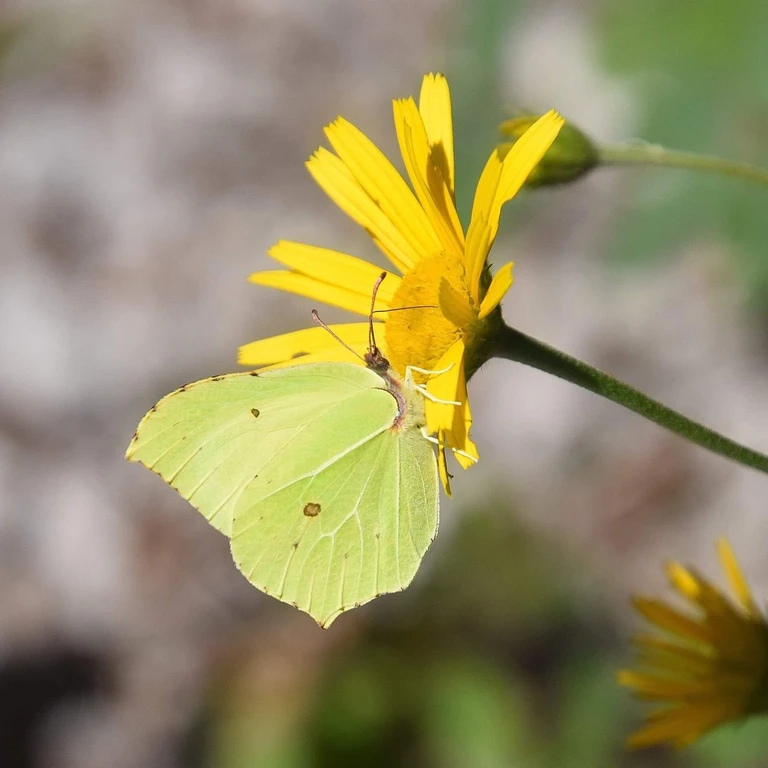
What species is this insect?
Gonepteryx rhamni
